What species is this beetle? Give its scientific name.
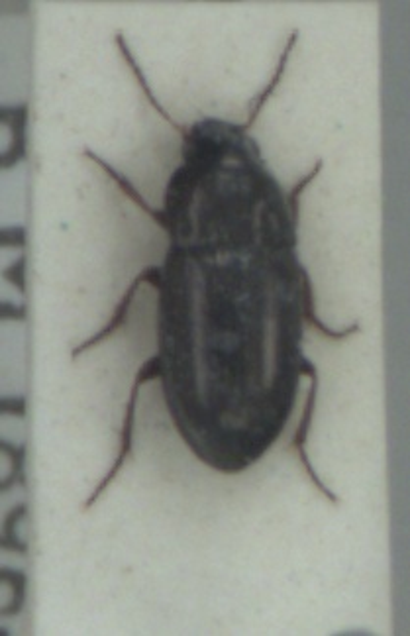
Amara tibialis
